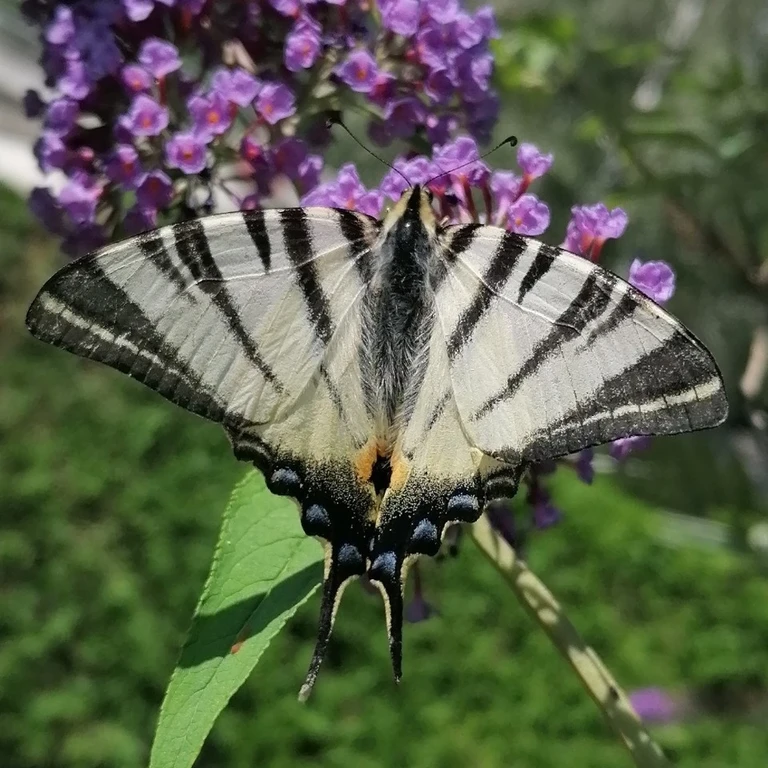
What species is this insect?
Iphiclides podalirius
